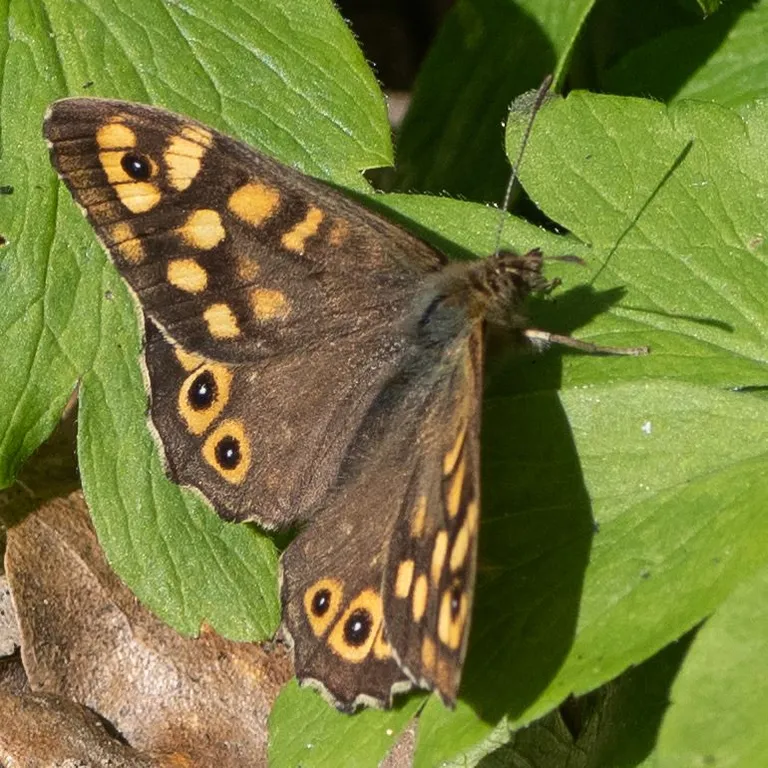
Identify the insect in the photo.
Pararge aegeria
